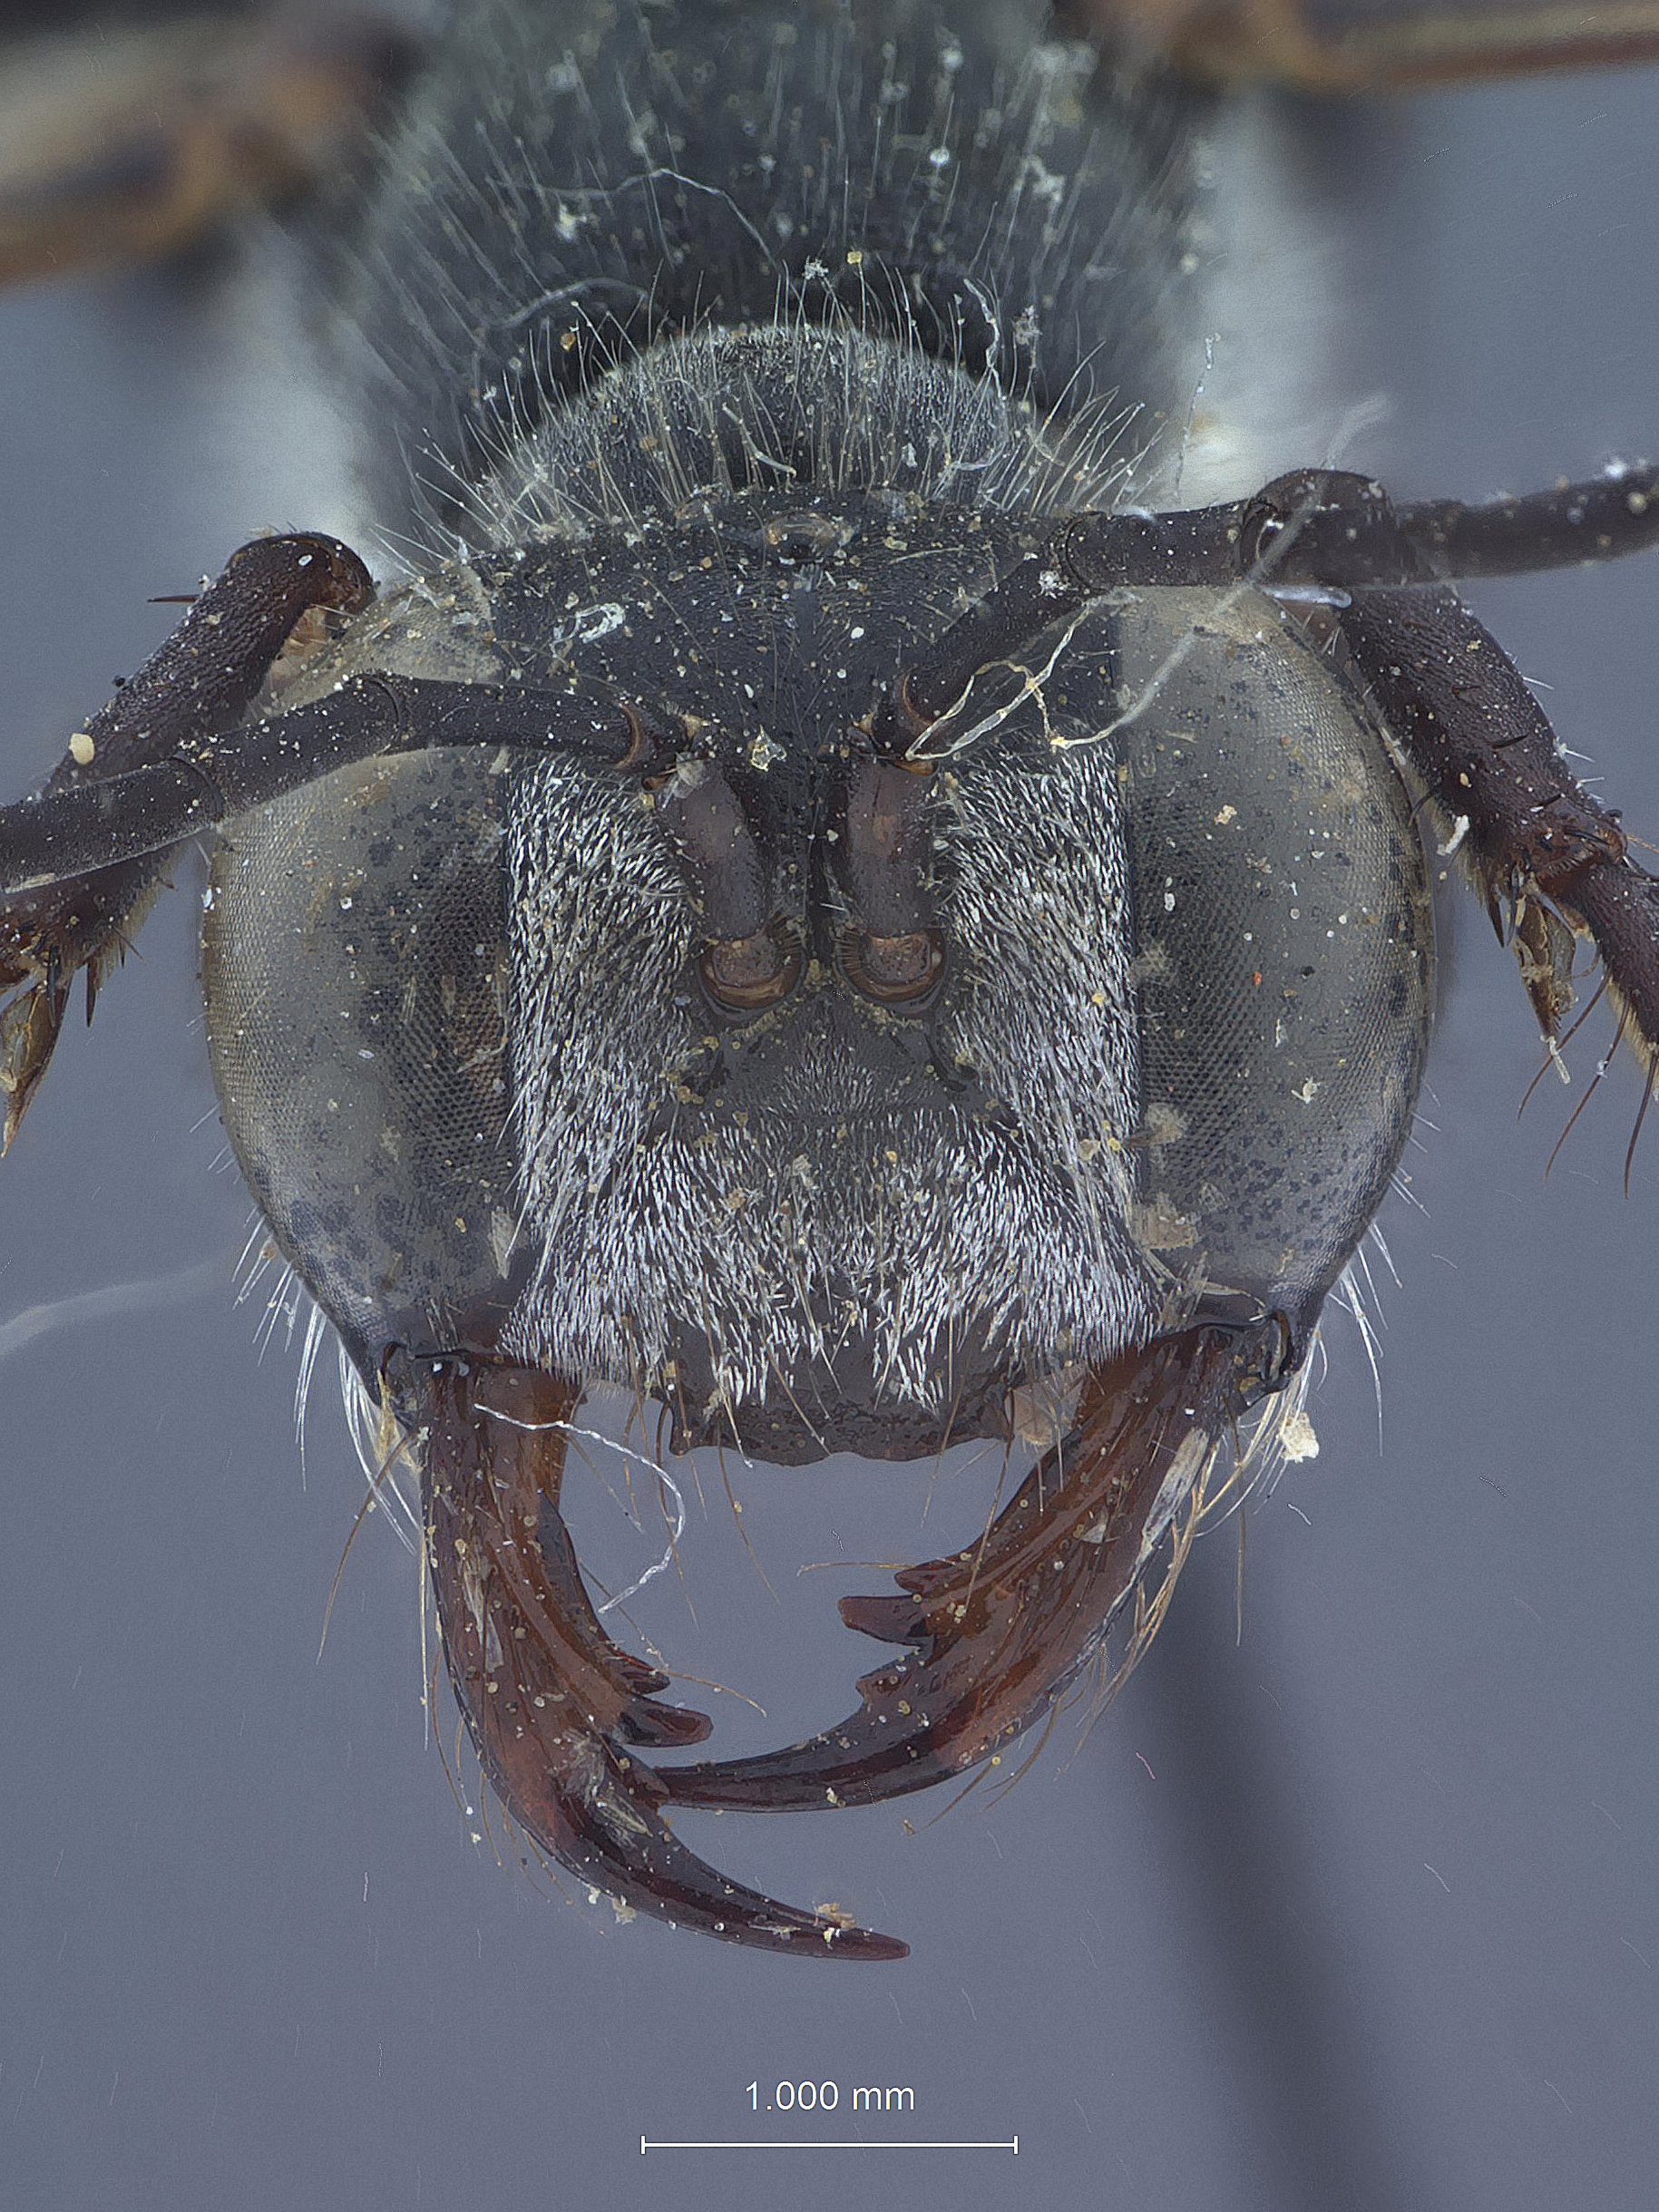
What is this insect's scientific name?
Ammophila mitlaensis
